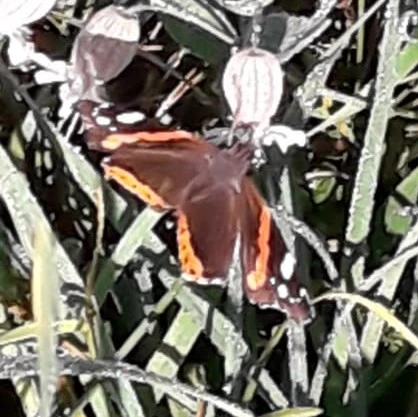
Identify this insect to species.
Vanessa atalanta
